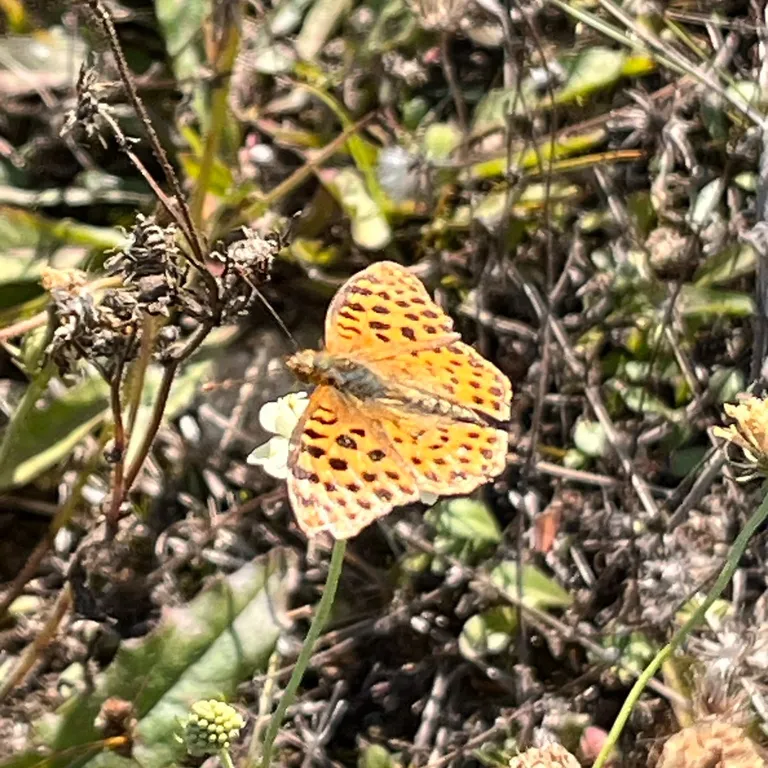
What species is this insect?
Issoria lathonia
